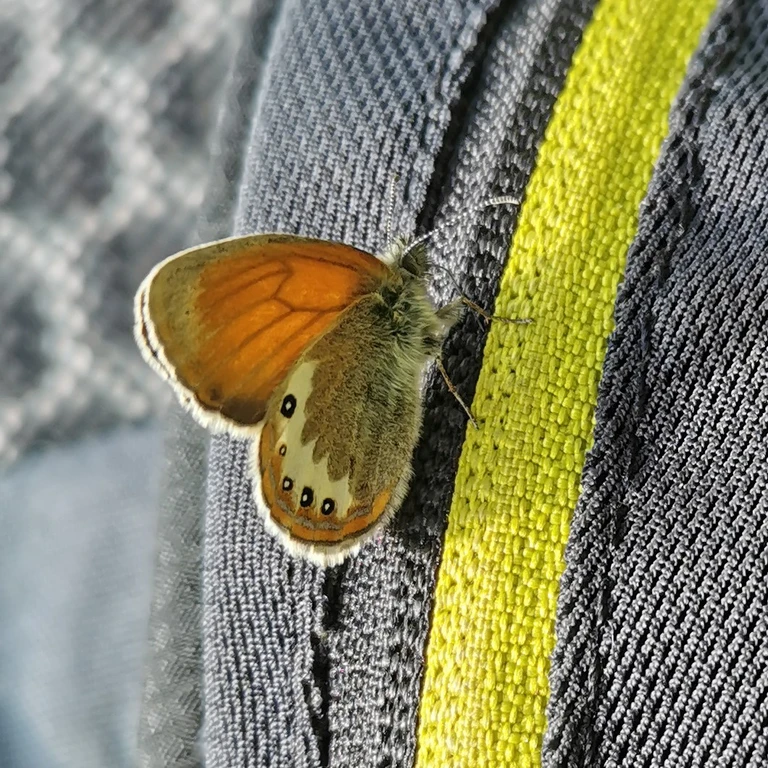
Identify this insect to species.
Coenonympha gardetta
